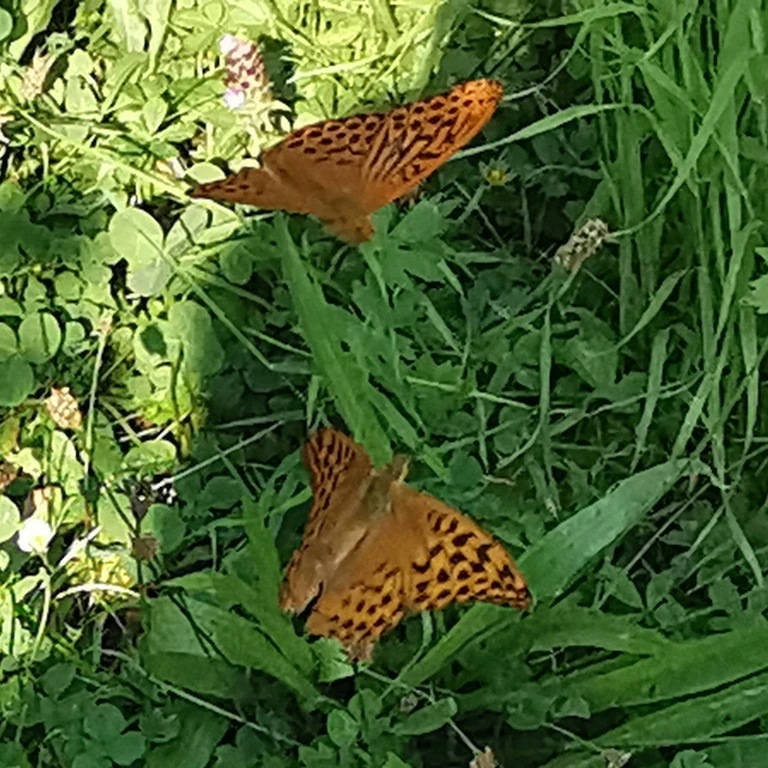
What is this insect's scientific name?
Argynnis paphia
